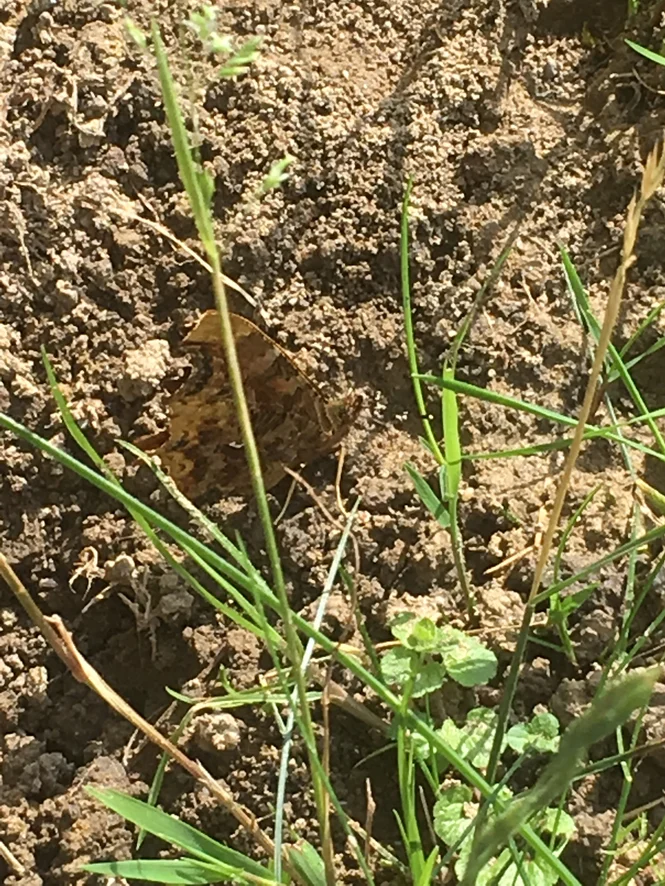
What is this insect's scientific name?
Polygonia c-album
